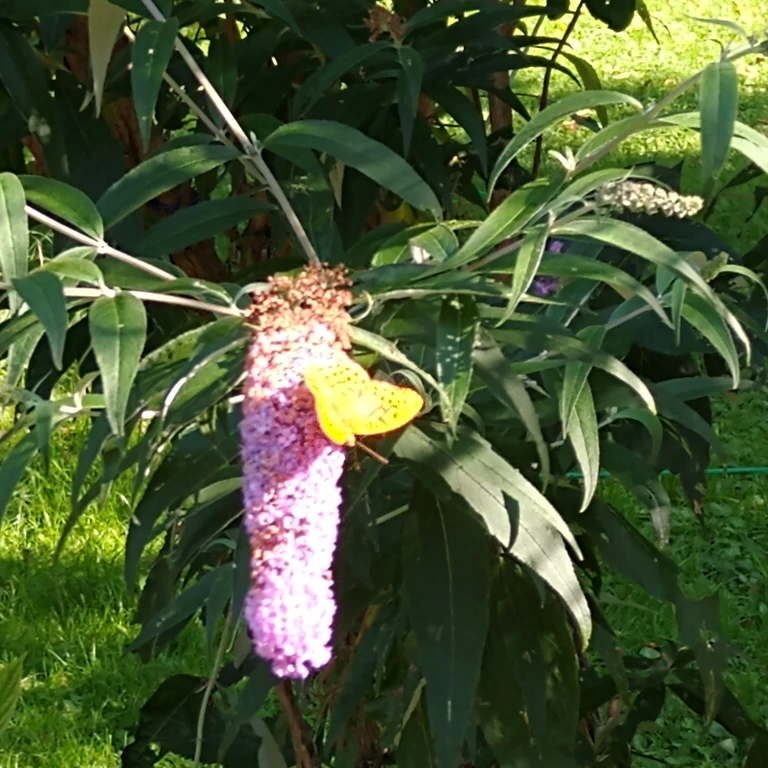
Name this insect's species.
Argynnis paphia
